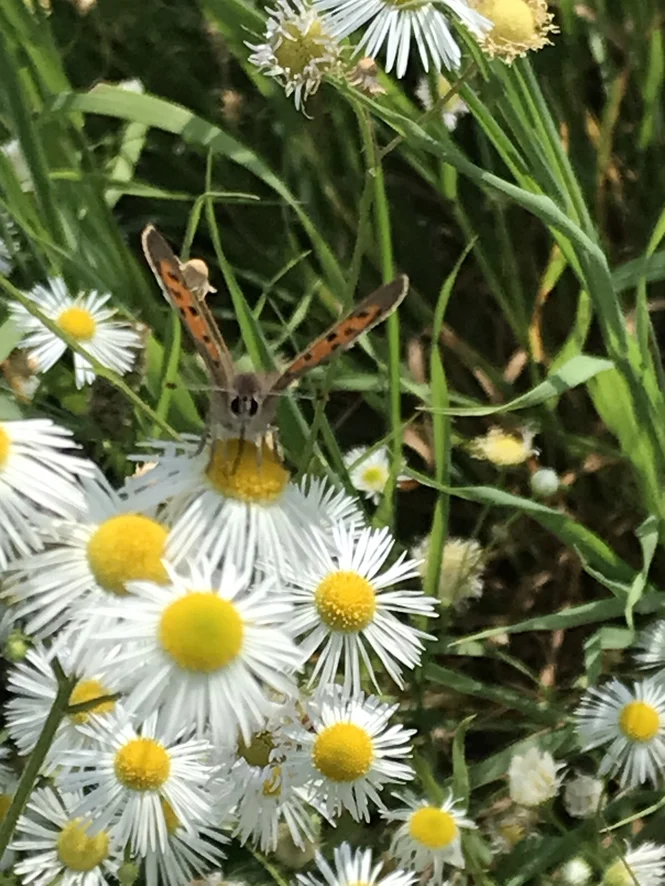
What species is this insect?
Lycaena phlaeas
